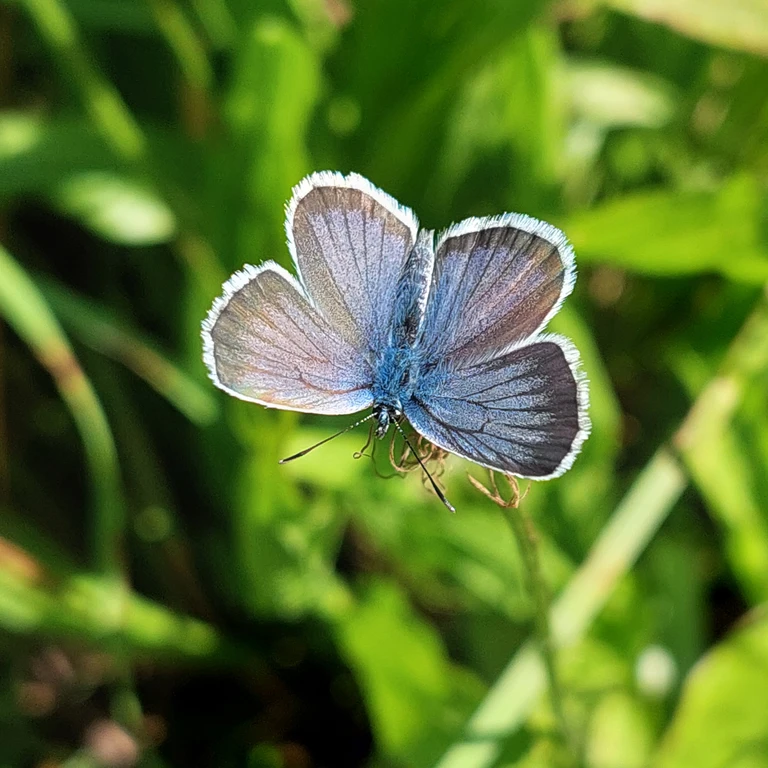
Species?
Plebejus argus
